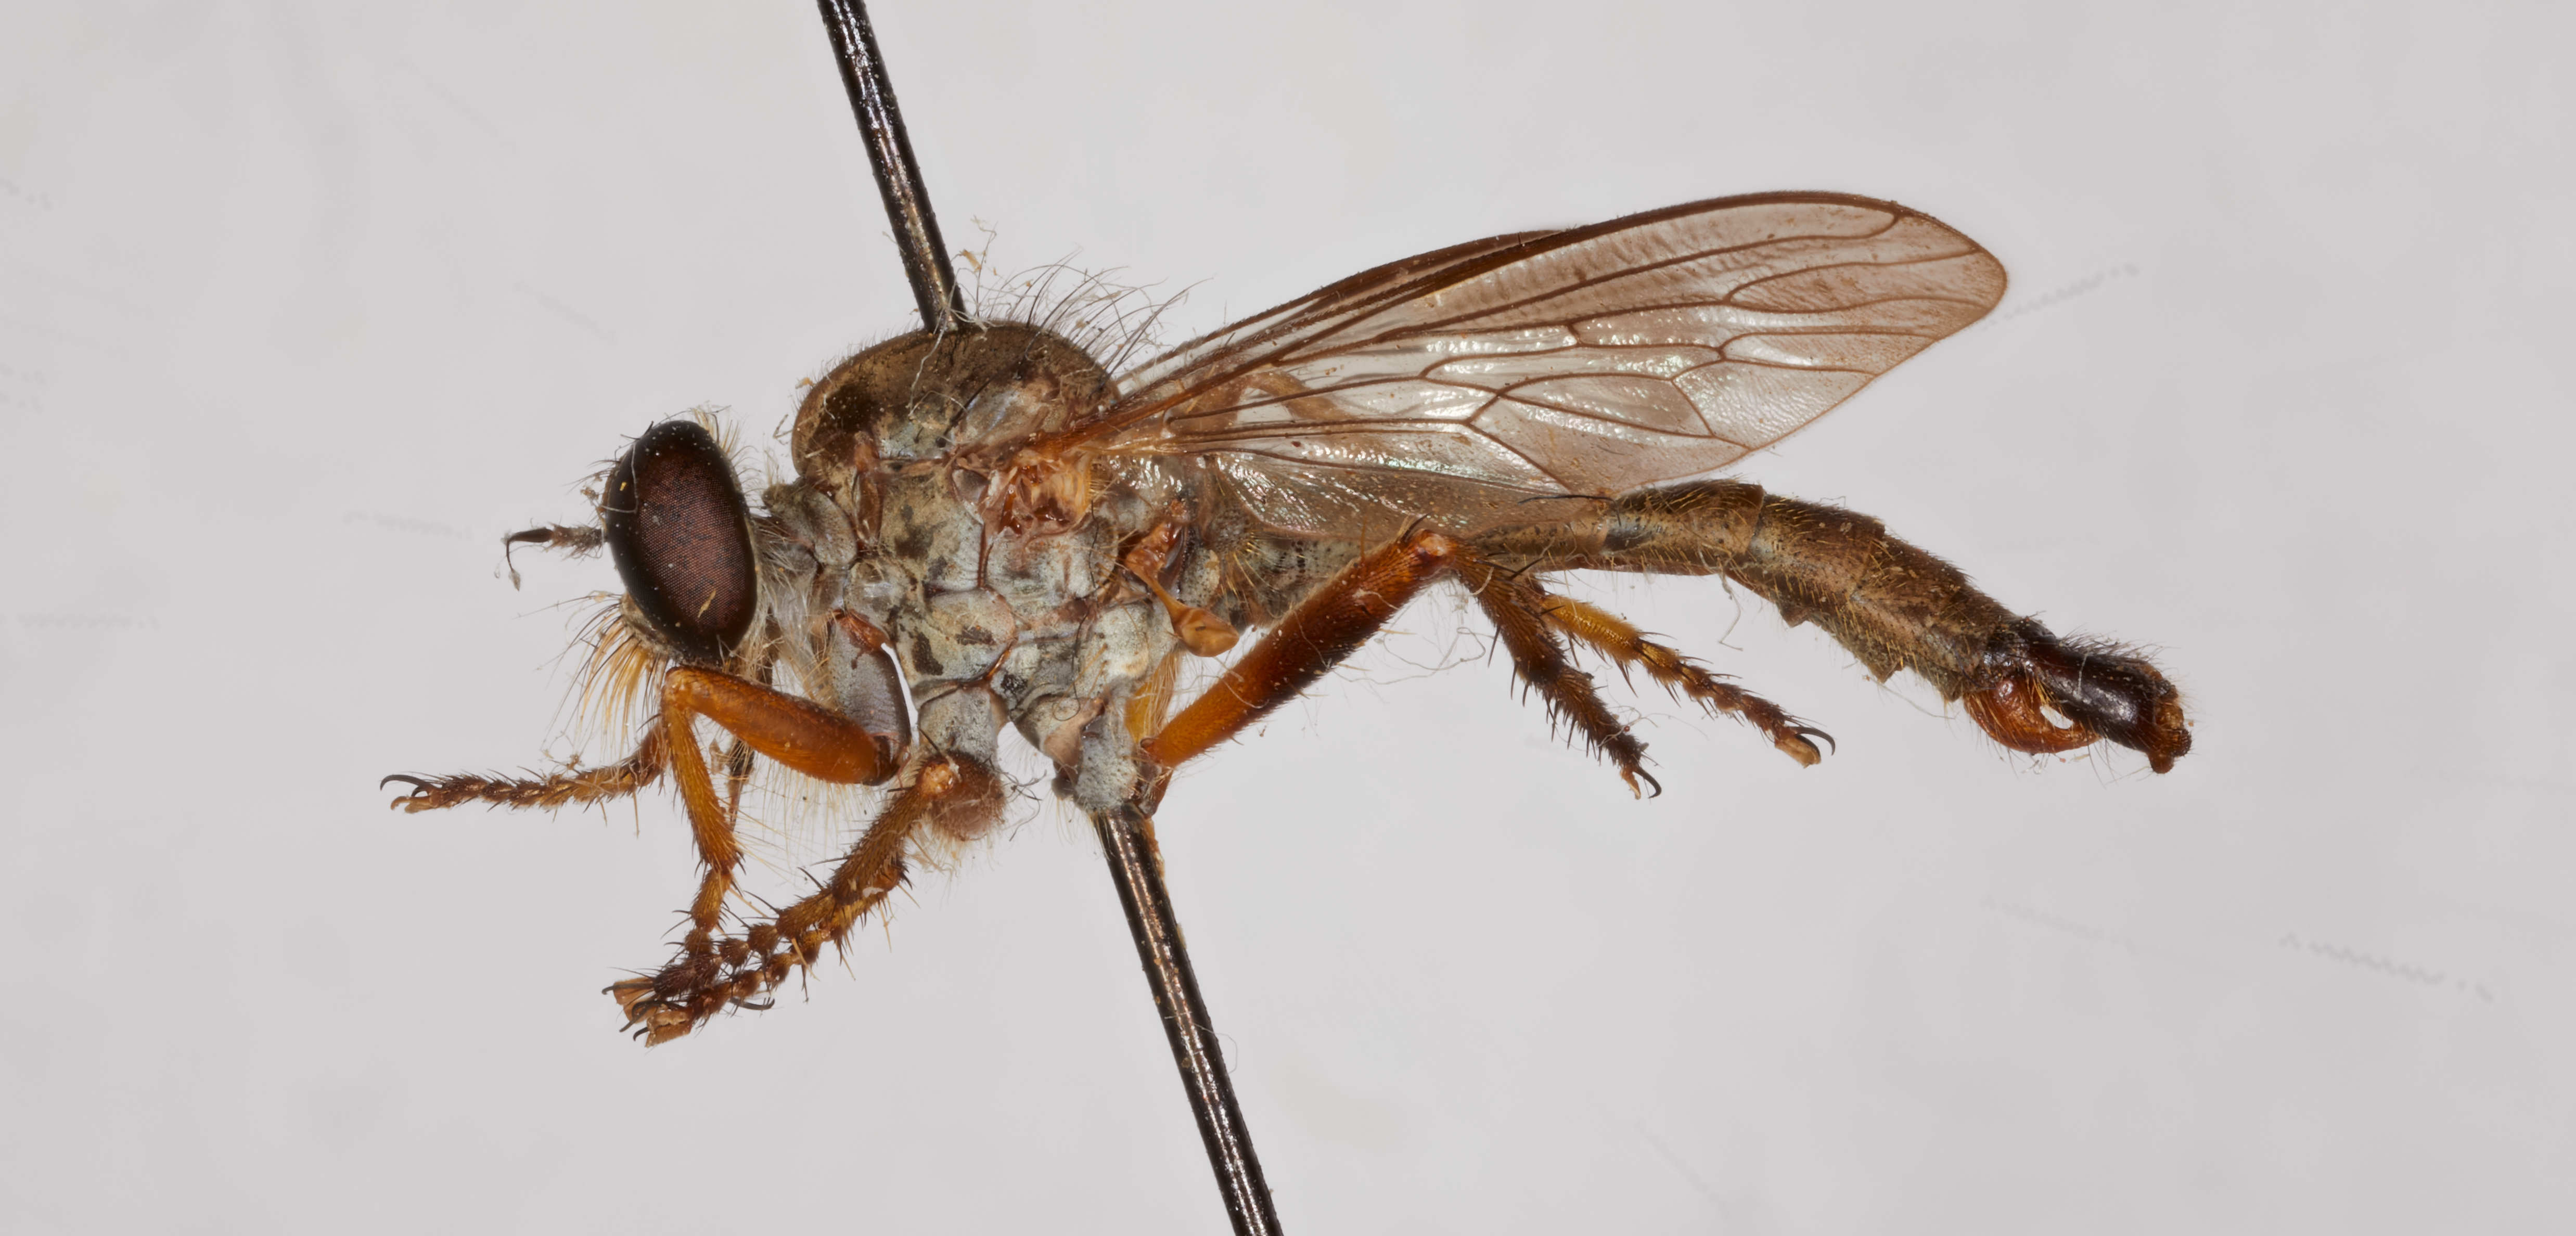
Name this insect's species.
Asilus auricomus
